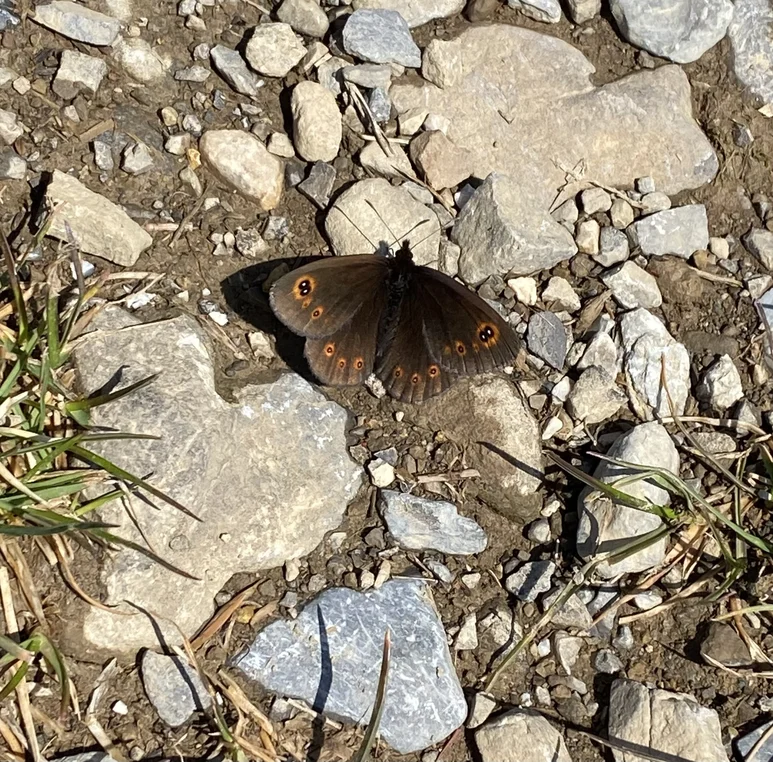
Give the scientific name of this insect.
Erebia medusa
